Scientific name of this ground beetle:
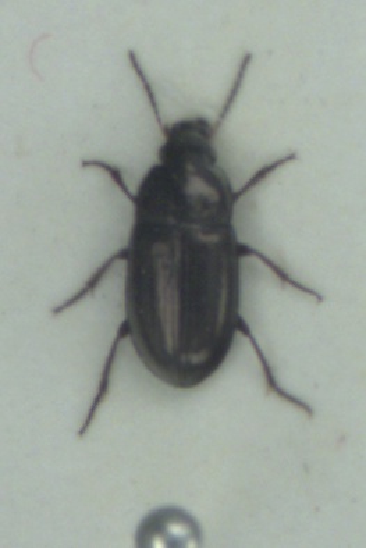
Amara tibialis
